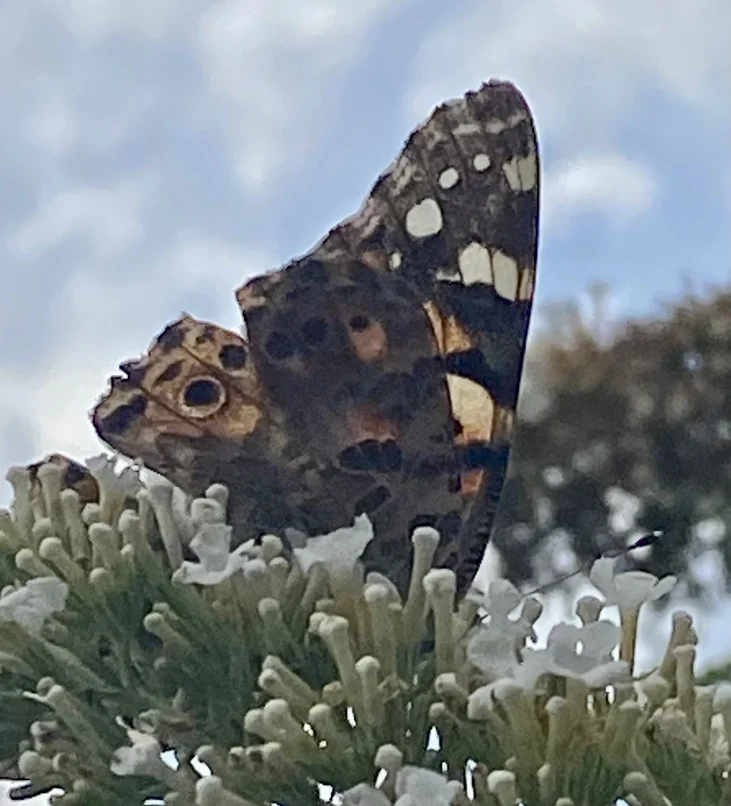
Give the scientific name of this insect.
Vanessa cardui
